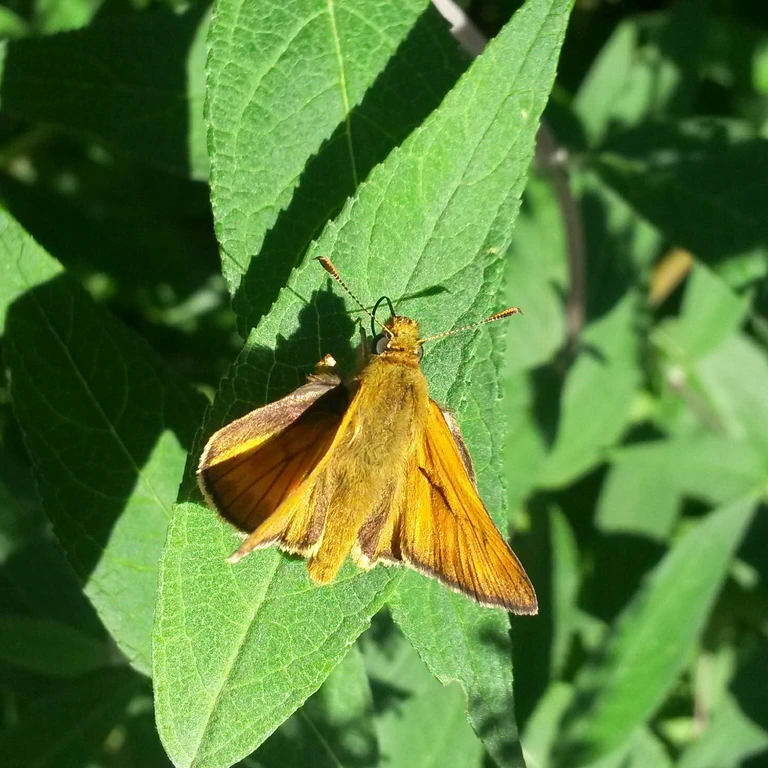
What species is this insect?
Ochlodes sylvanus (also Ochlodes venata)
